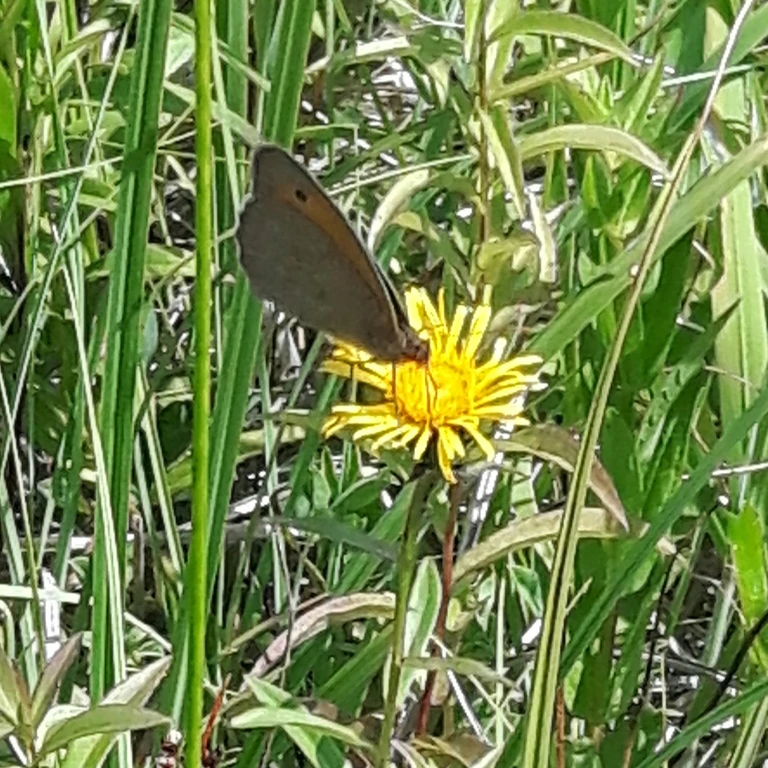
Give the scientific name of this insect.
Maniola jurtina
